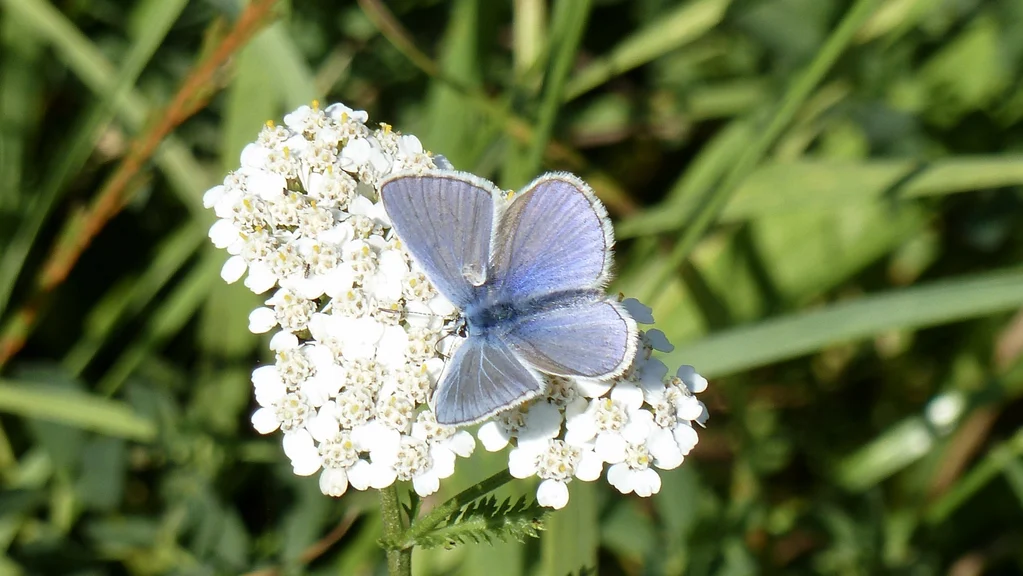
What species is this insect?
Polyommatus icarus
